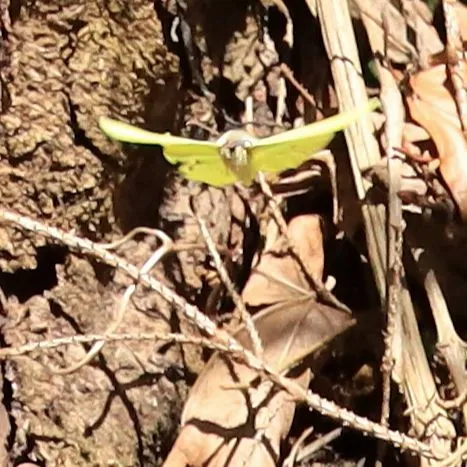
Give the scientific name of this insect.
Gonepteryx rhamni
